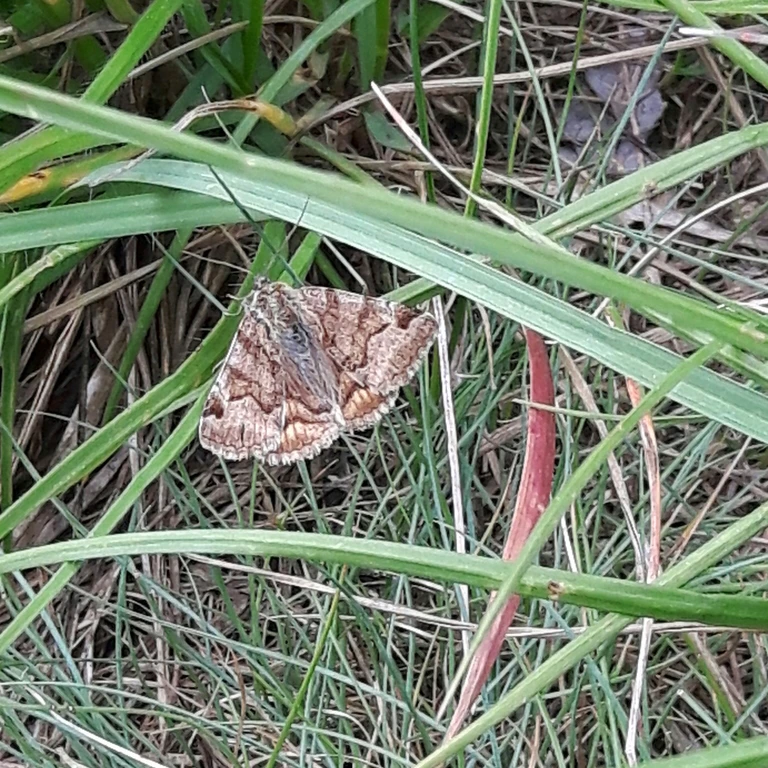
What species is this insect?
Euclidia glyphica
